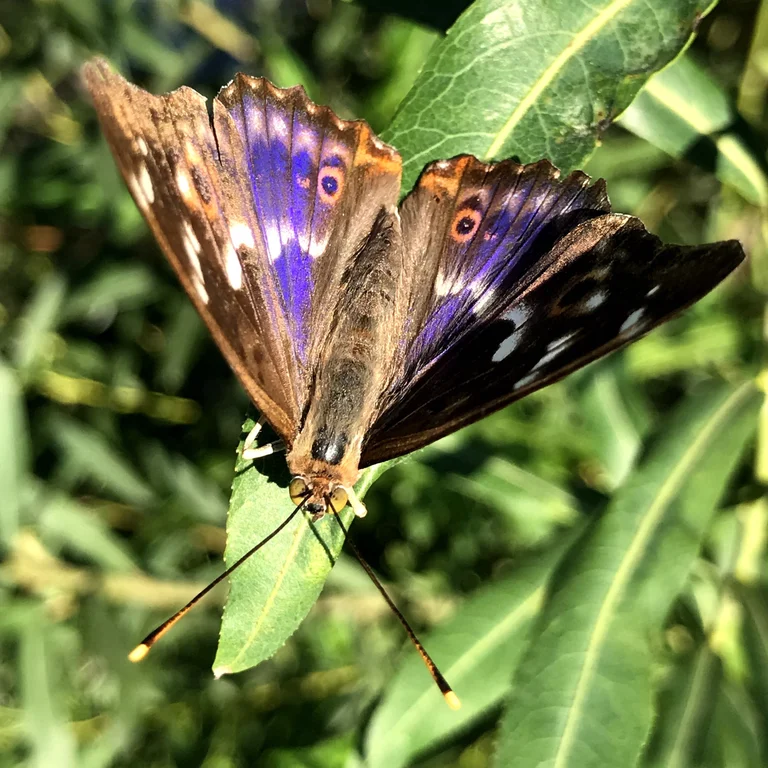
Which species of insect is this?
Apatura ilia
